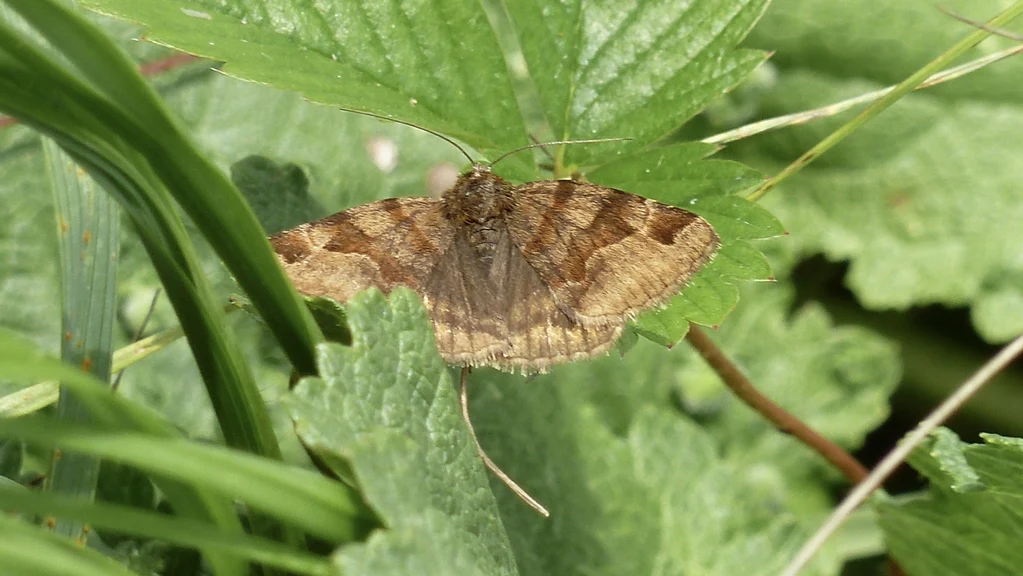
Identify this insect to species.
Euclidia glyphica
